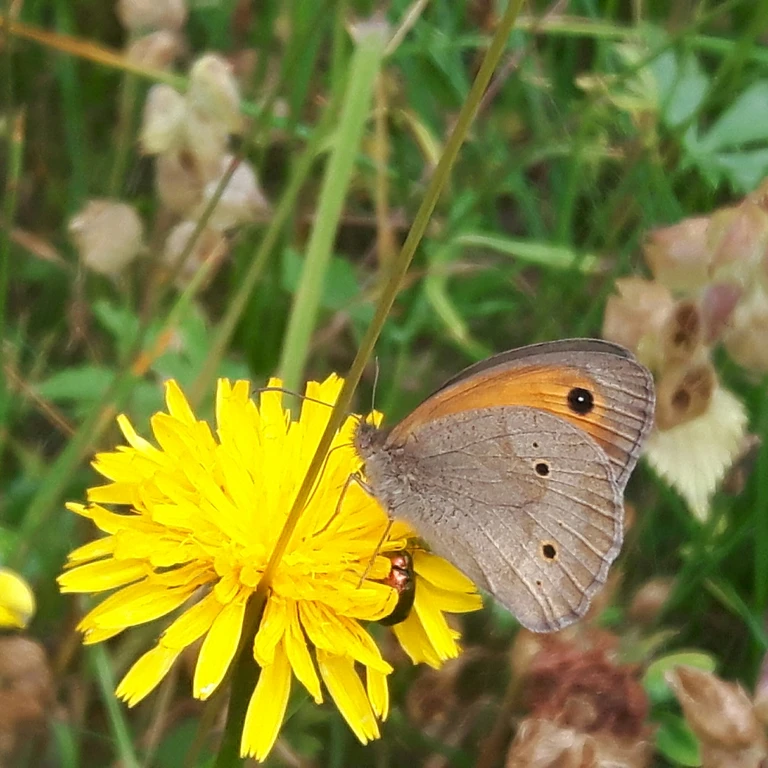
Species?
Maniola jurtina
